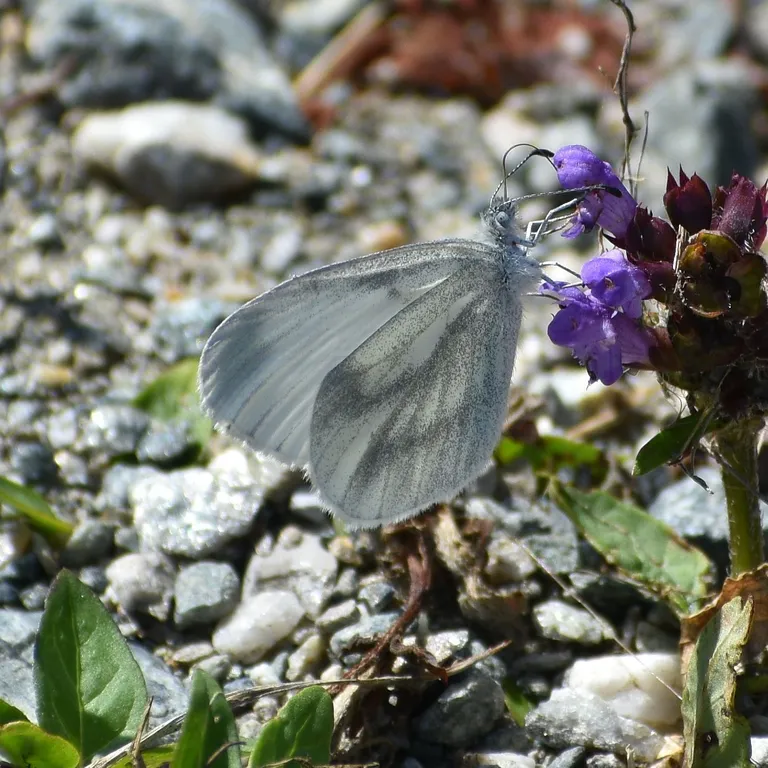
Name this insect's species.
Leptidea sinapis/juvernica
